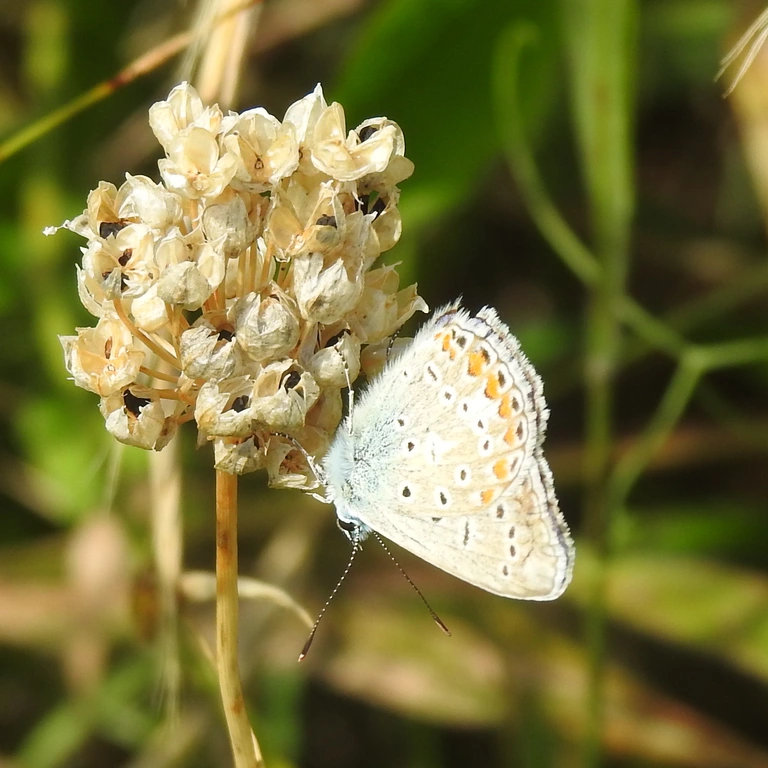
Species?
Polyommatus icarus
